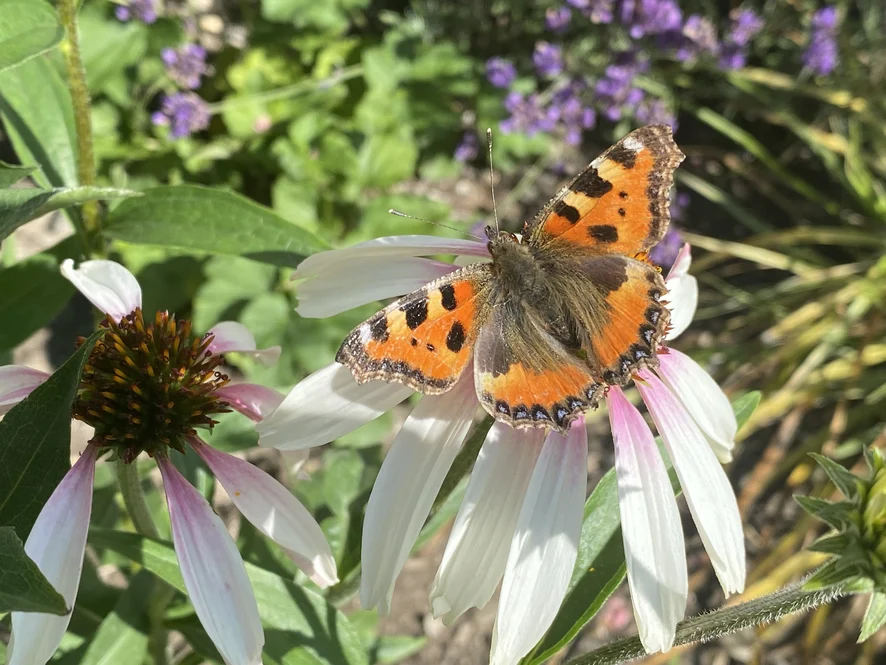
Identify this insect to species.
Aglais urticae
